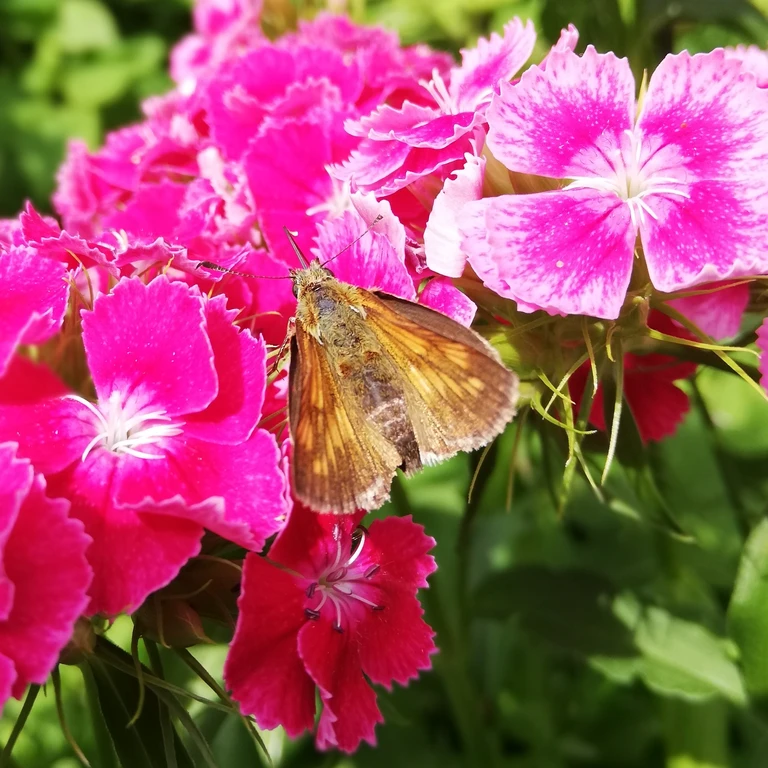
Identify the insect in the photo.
Ochlodes sylvanus (also Ochlodes venata)
